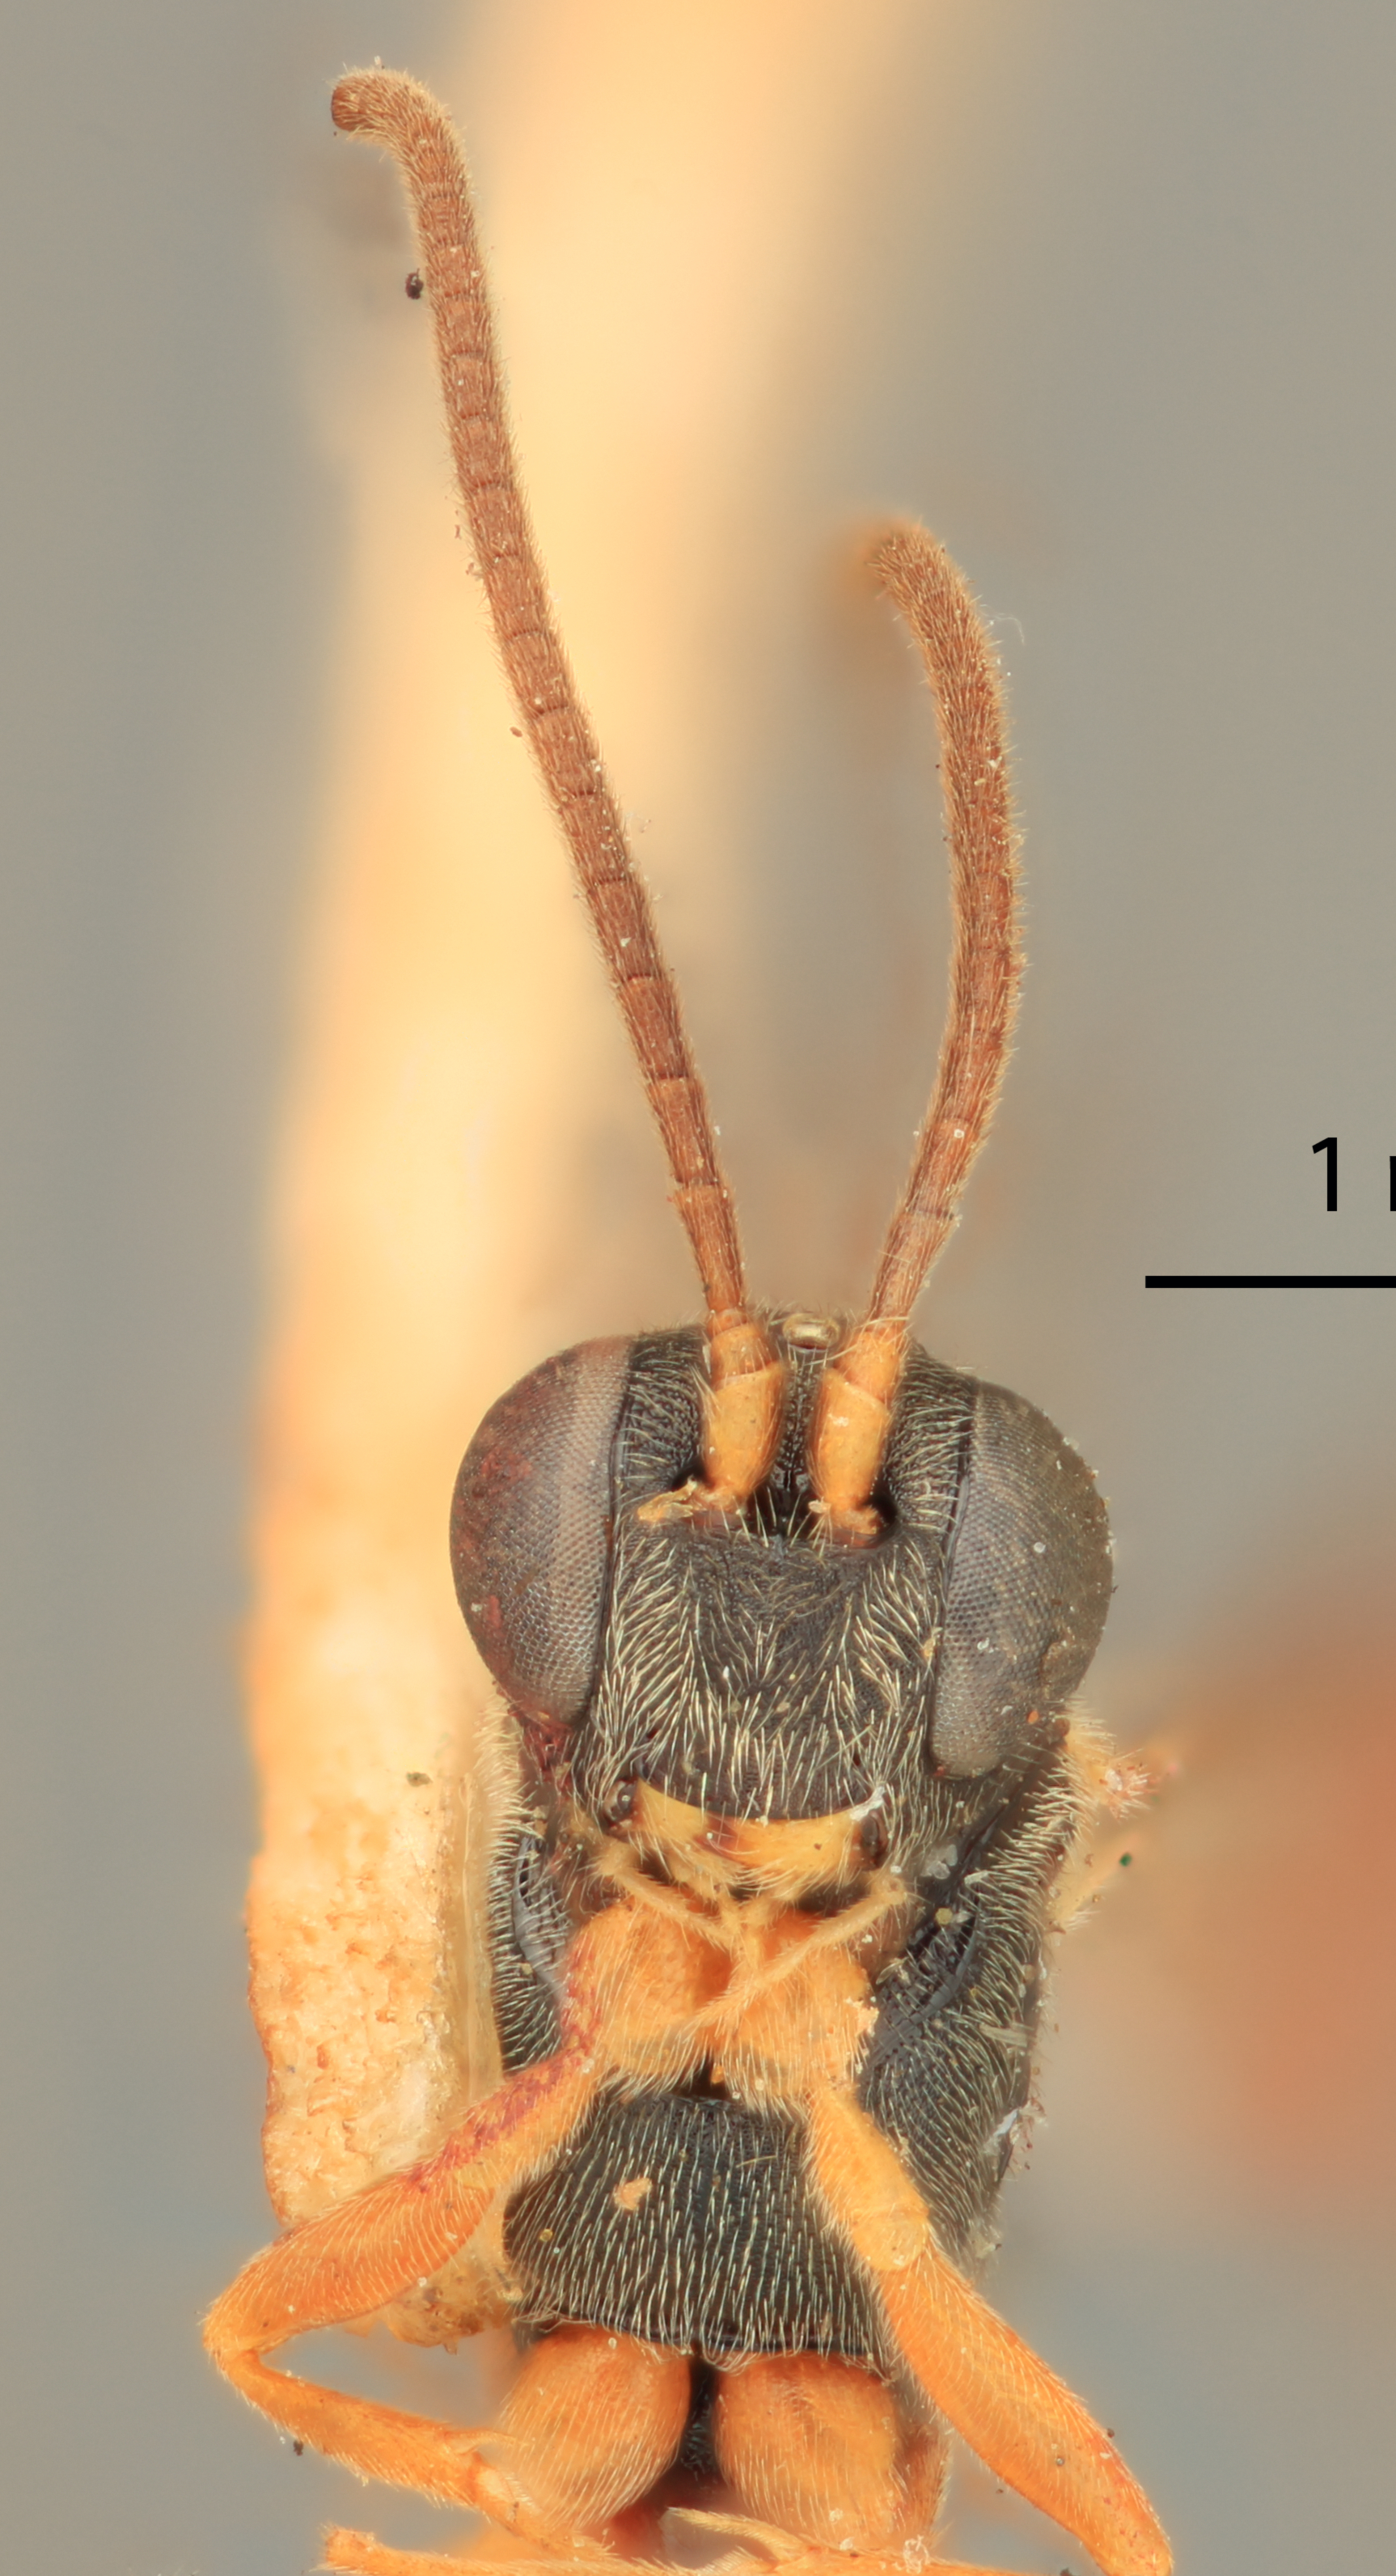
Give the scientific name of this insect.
Campoplex grossulariflorae
